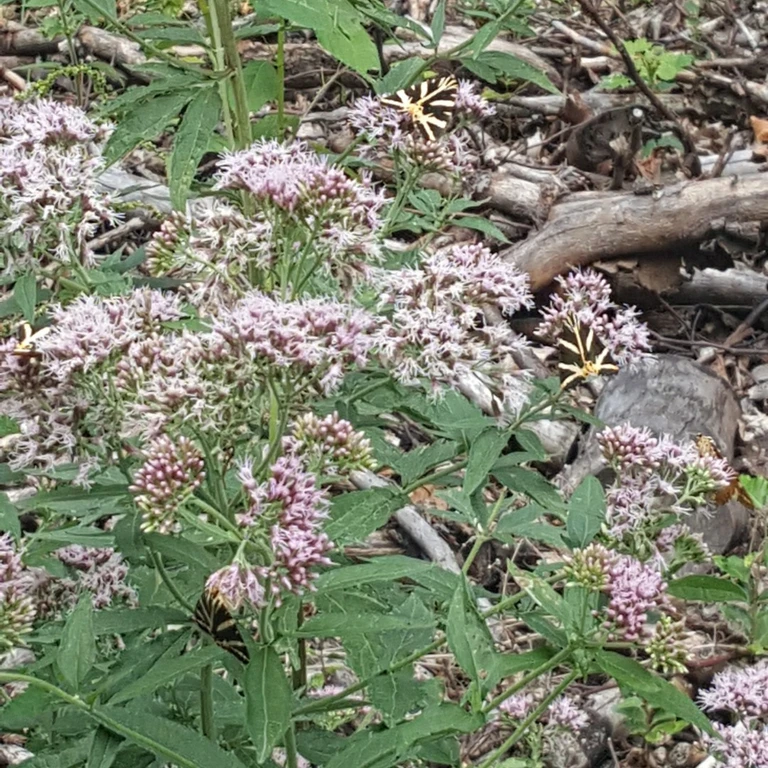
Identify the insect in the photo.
Euplagia quadripunctaria
